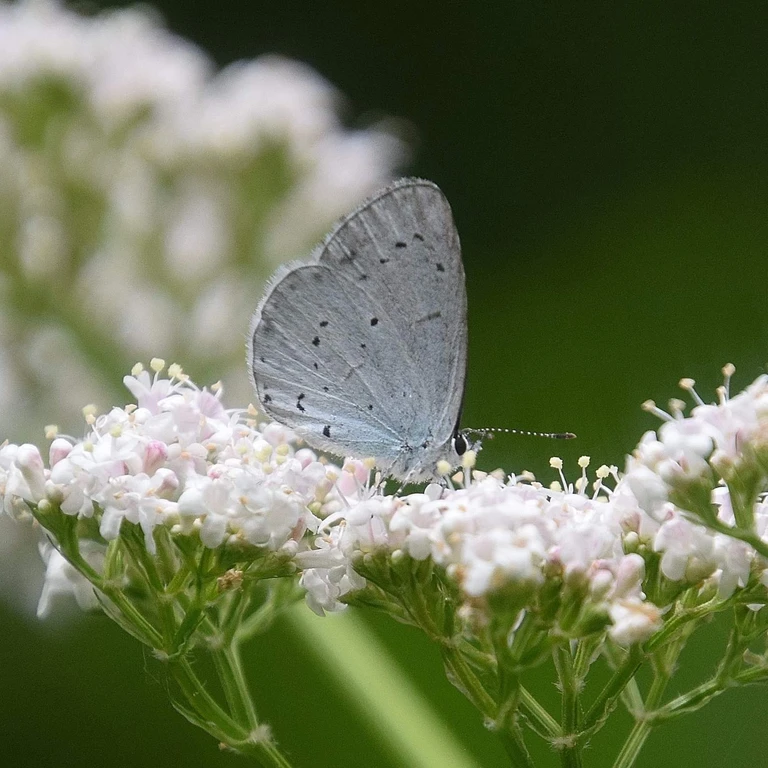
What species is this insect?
Celastrina argiolus
